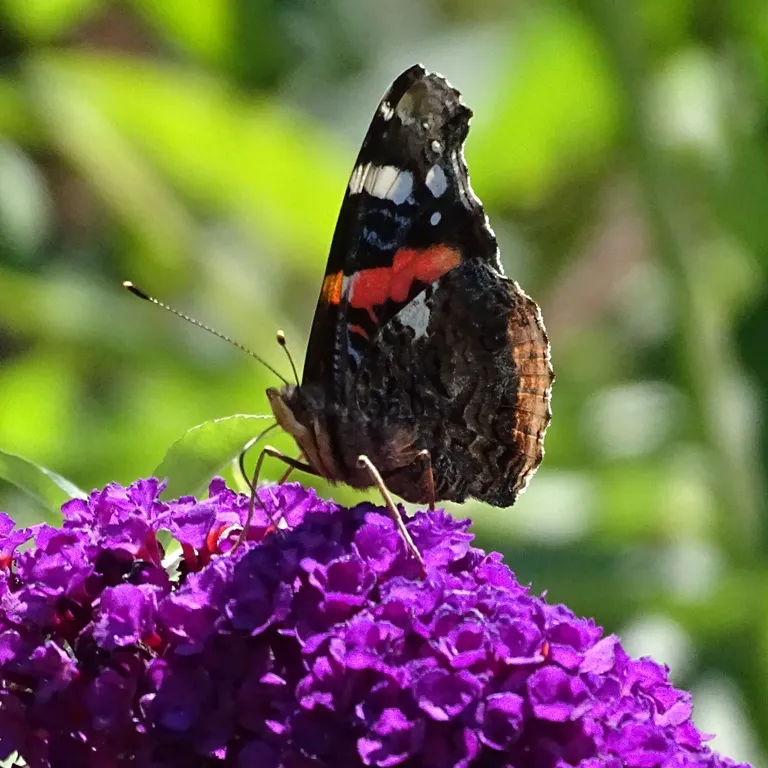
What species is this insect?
Vanessa atalanta
